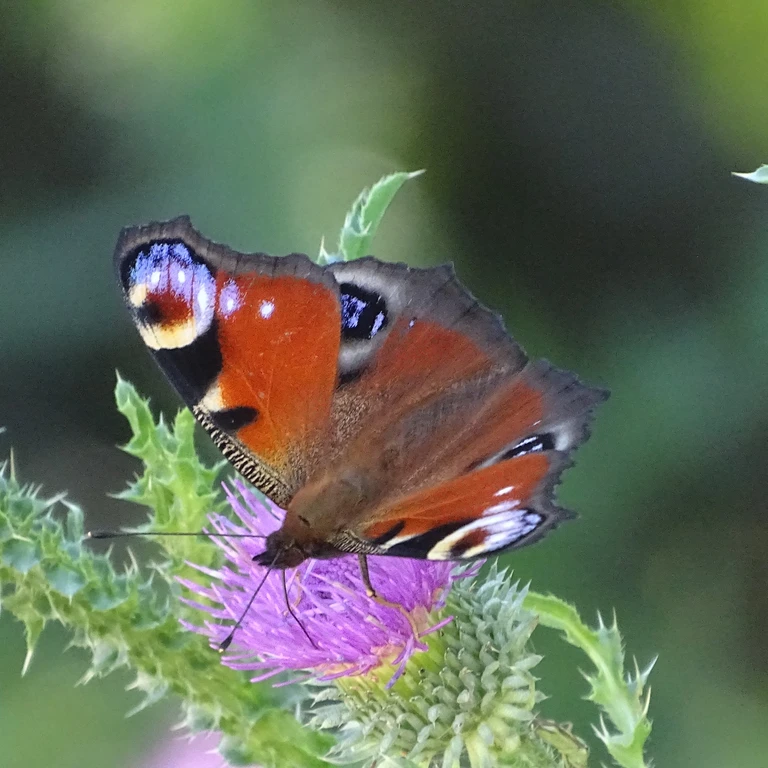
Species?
Aglais io
